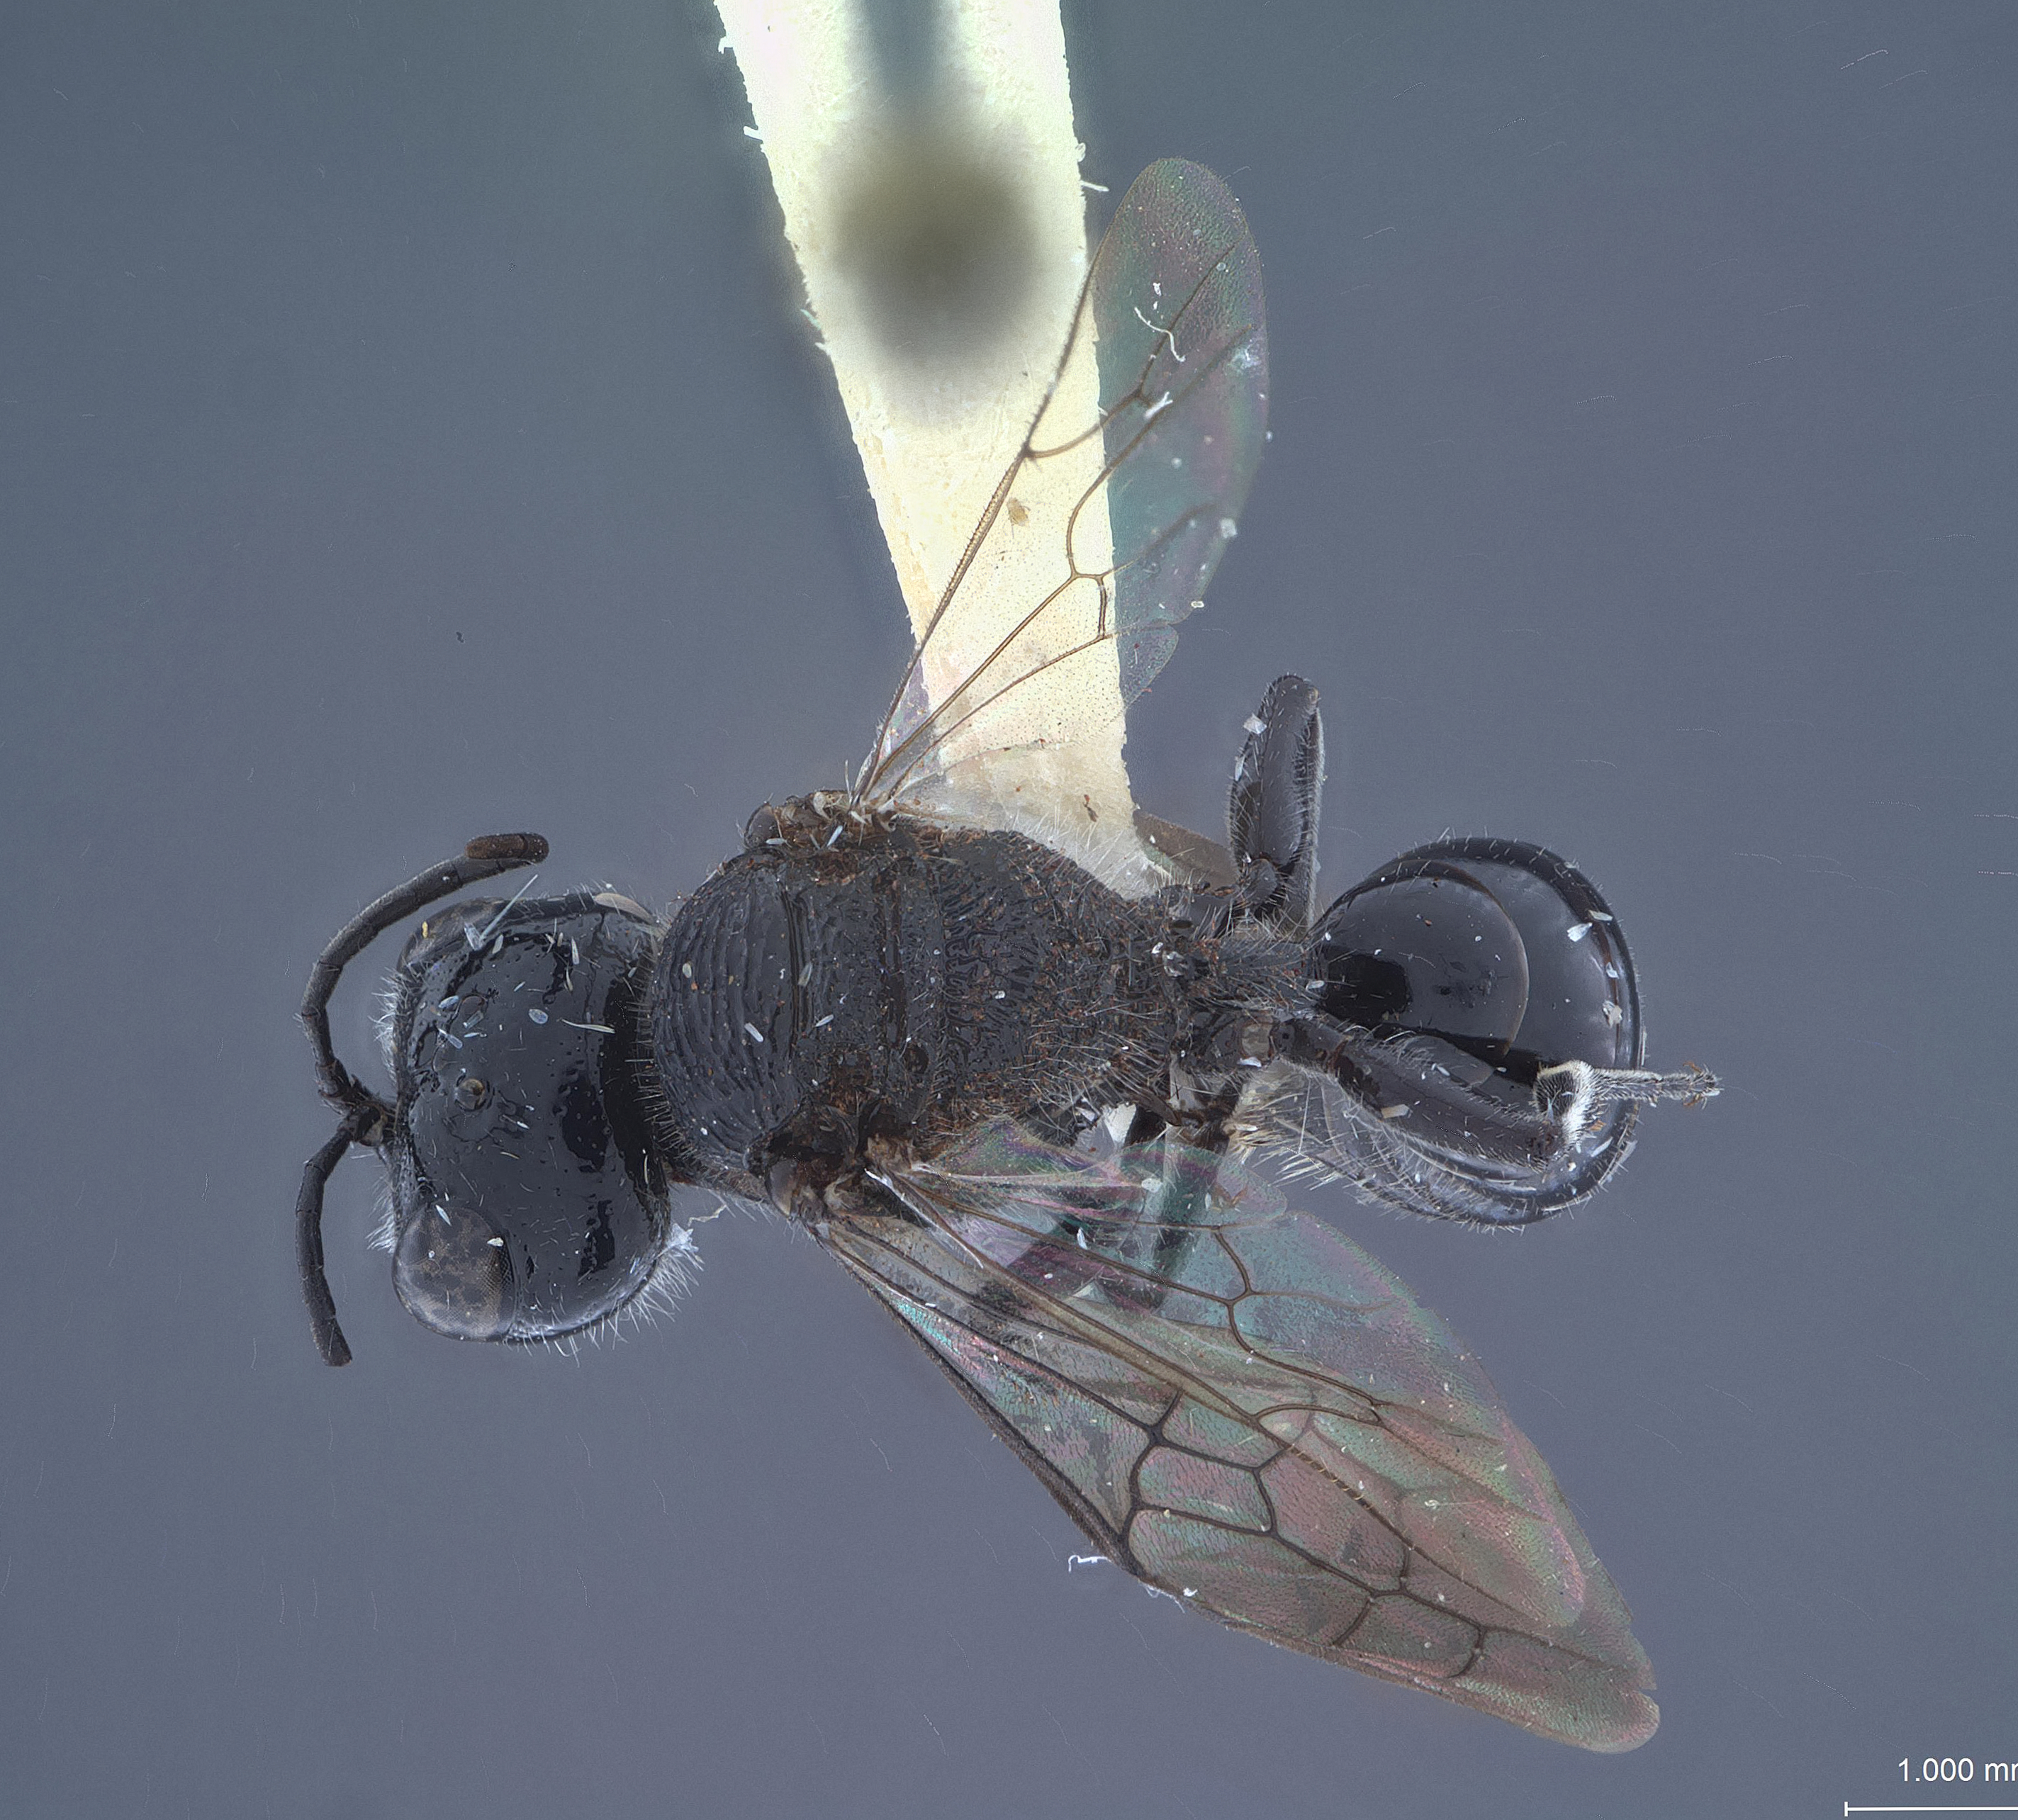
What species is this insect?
Pemphredon pulawskii
